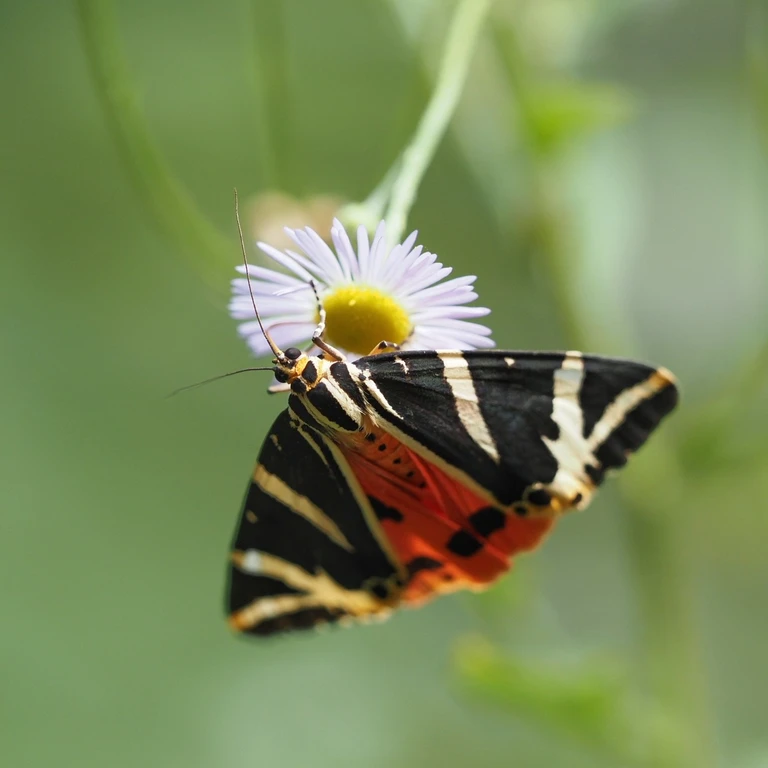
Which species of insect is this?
Euplagia quadripunctaria
